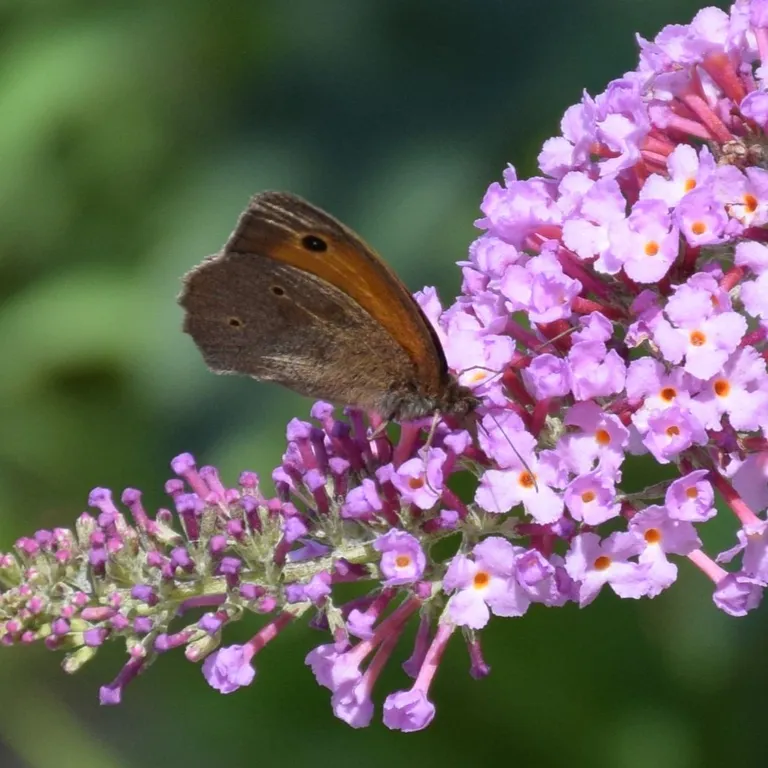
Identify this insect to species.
Maniola jurtina
